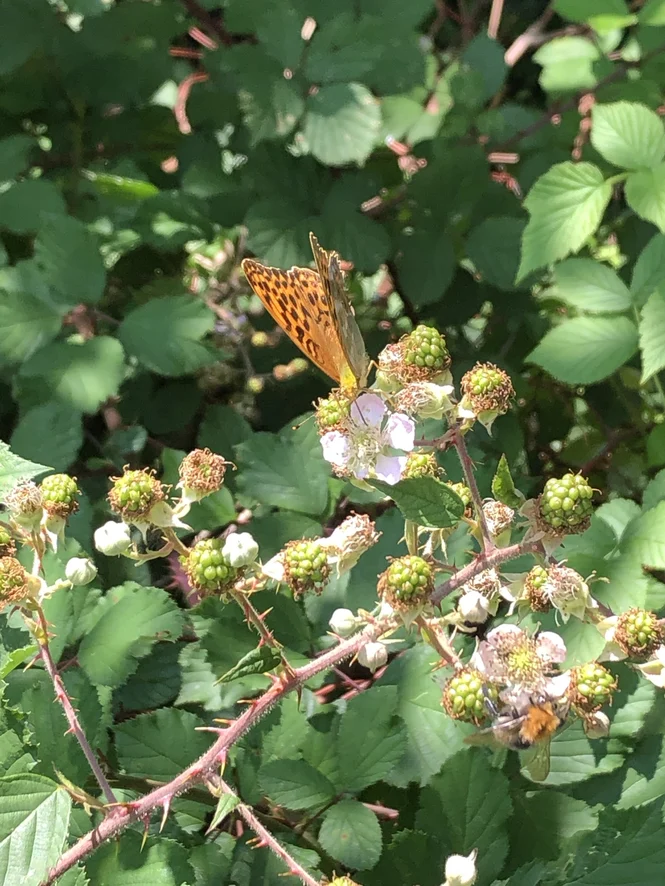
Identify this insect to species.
Argynnis paphia
